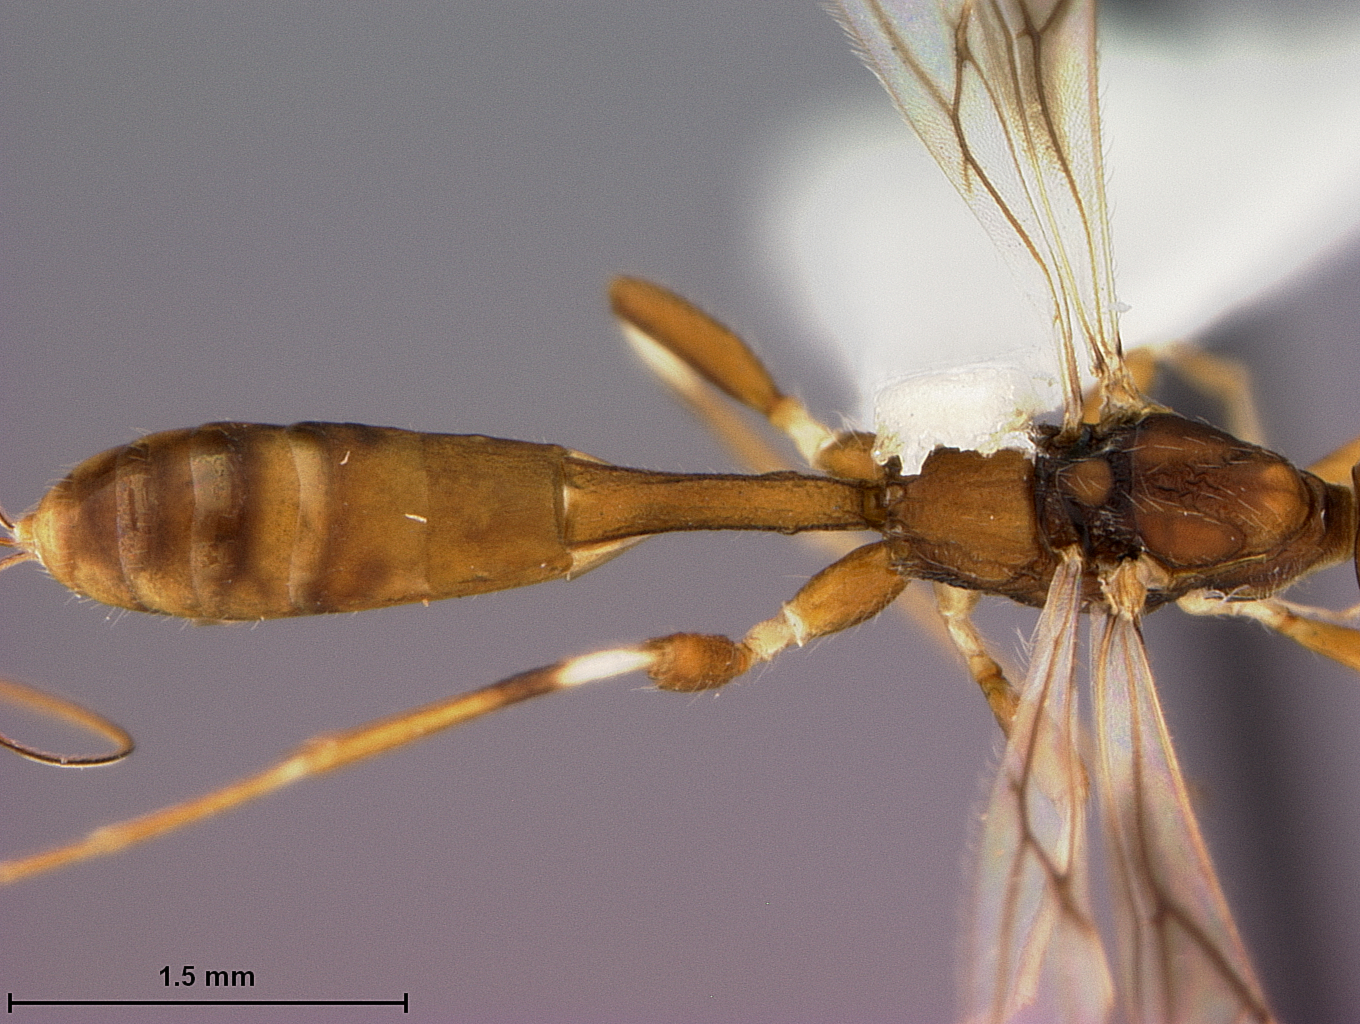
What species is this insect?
Spathius calligaster
